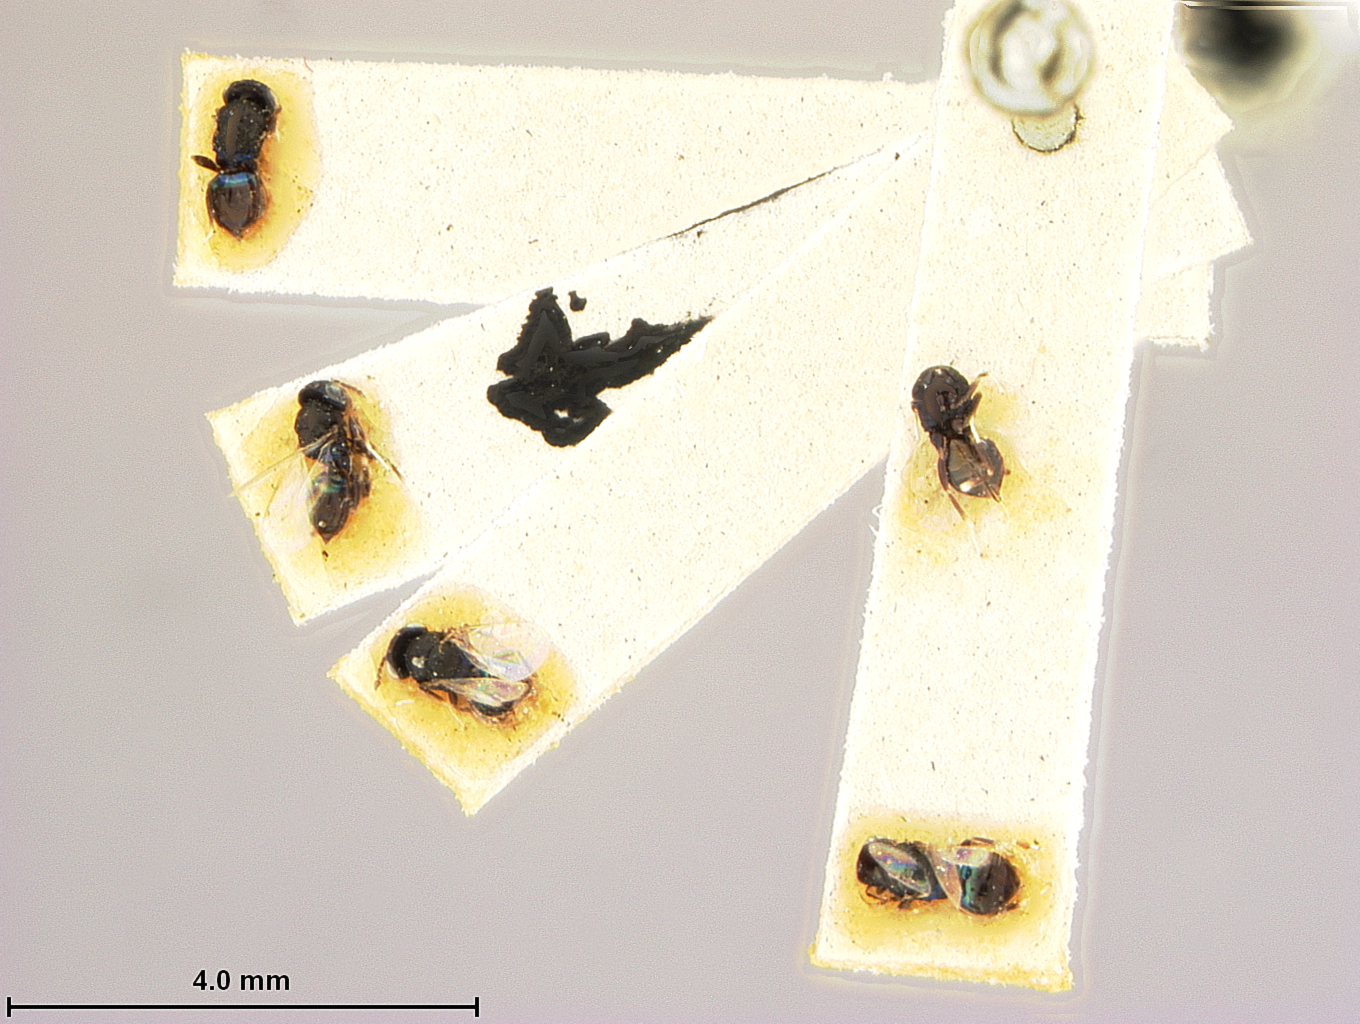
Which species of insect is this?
Pleurotropis leucopus
